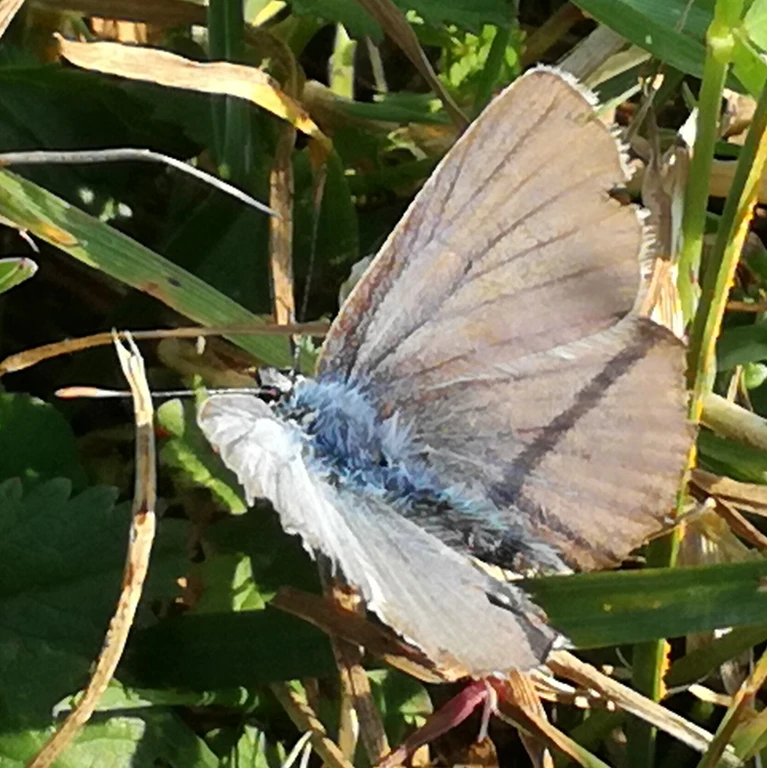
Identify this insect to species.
Polyommatus icarus
